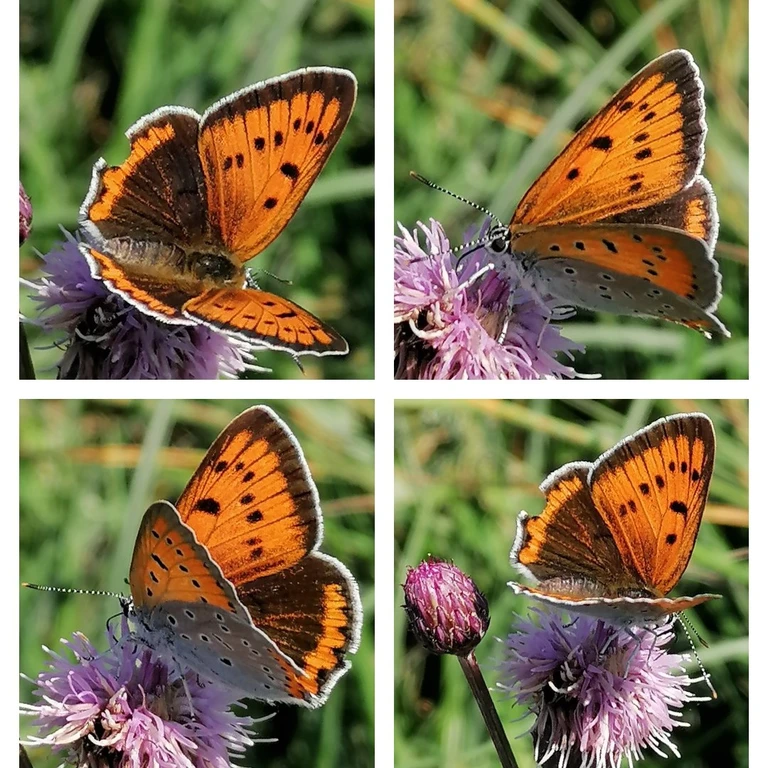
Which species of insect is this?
Lycaena dispar
